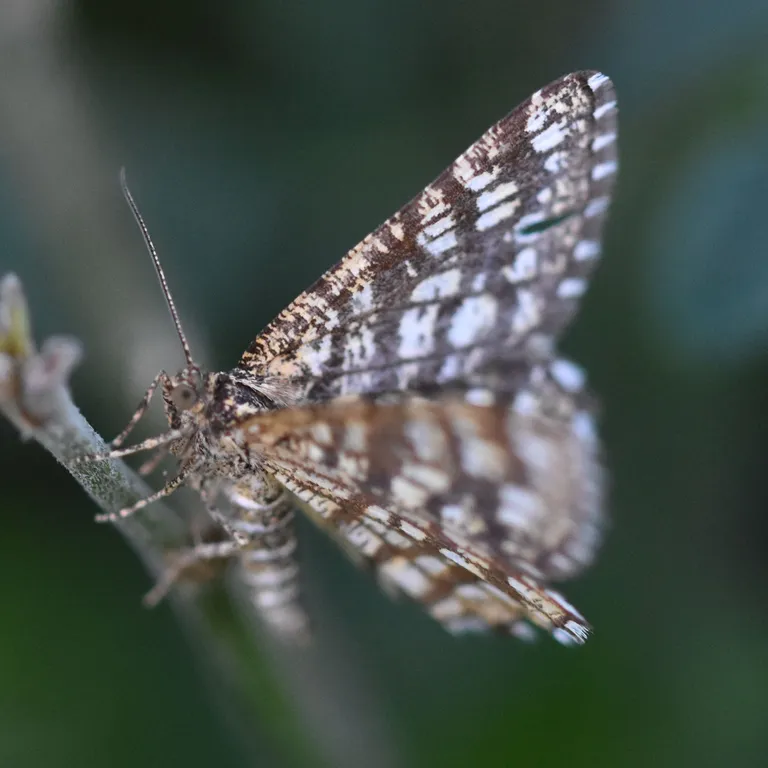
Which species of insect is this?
Chiasmia clathrata
